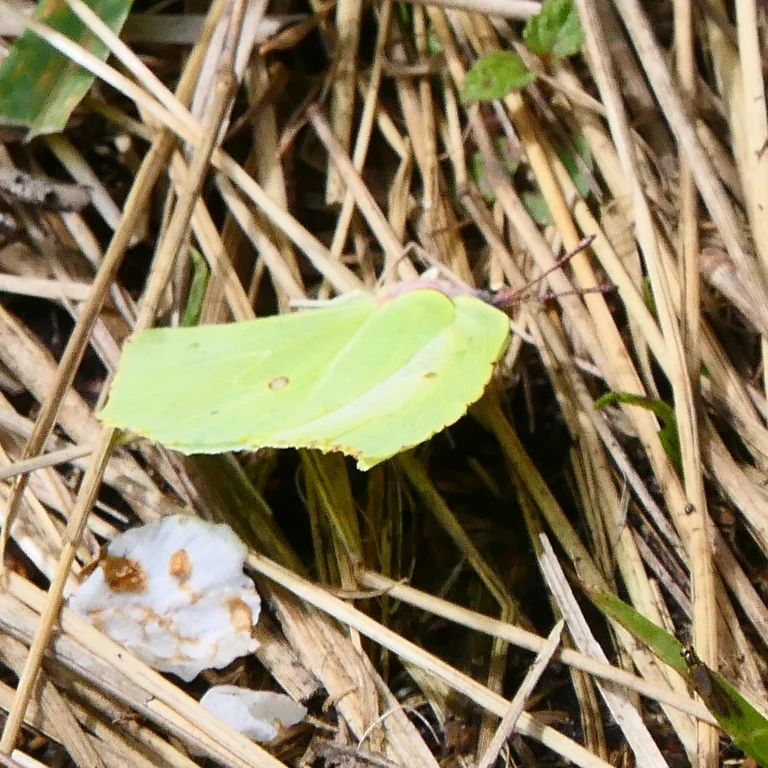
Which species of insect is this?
Gonepteryx rhamni
